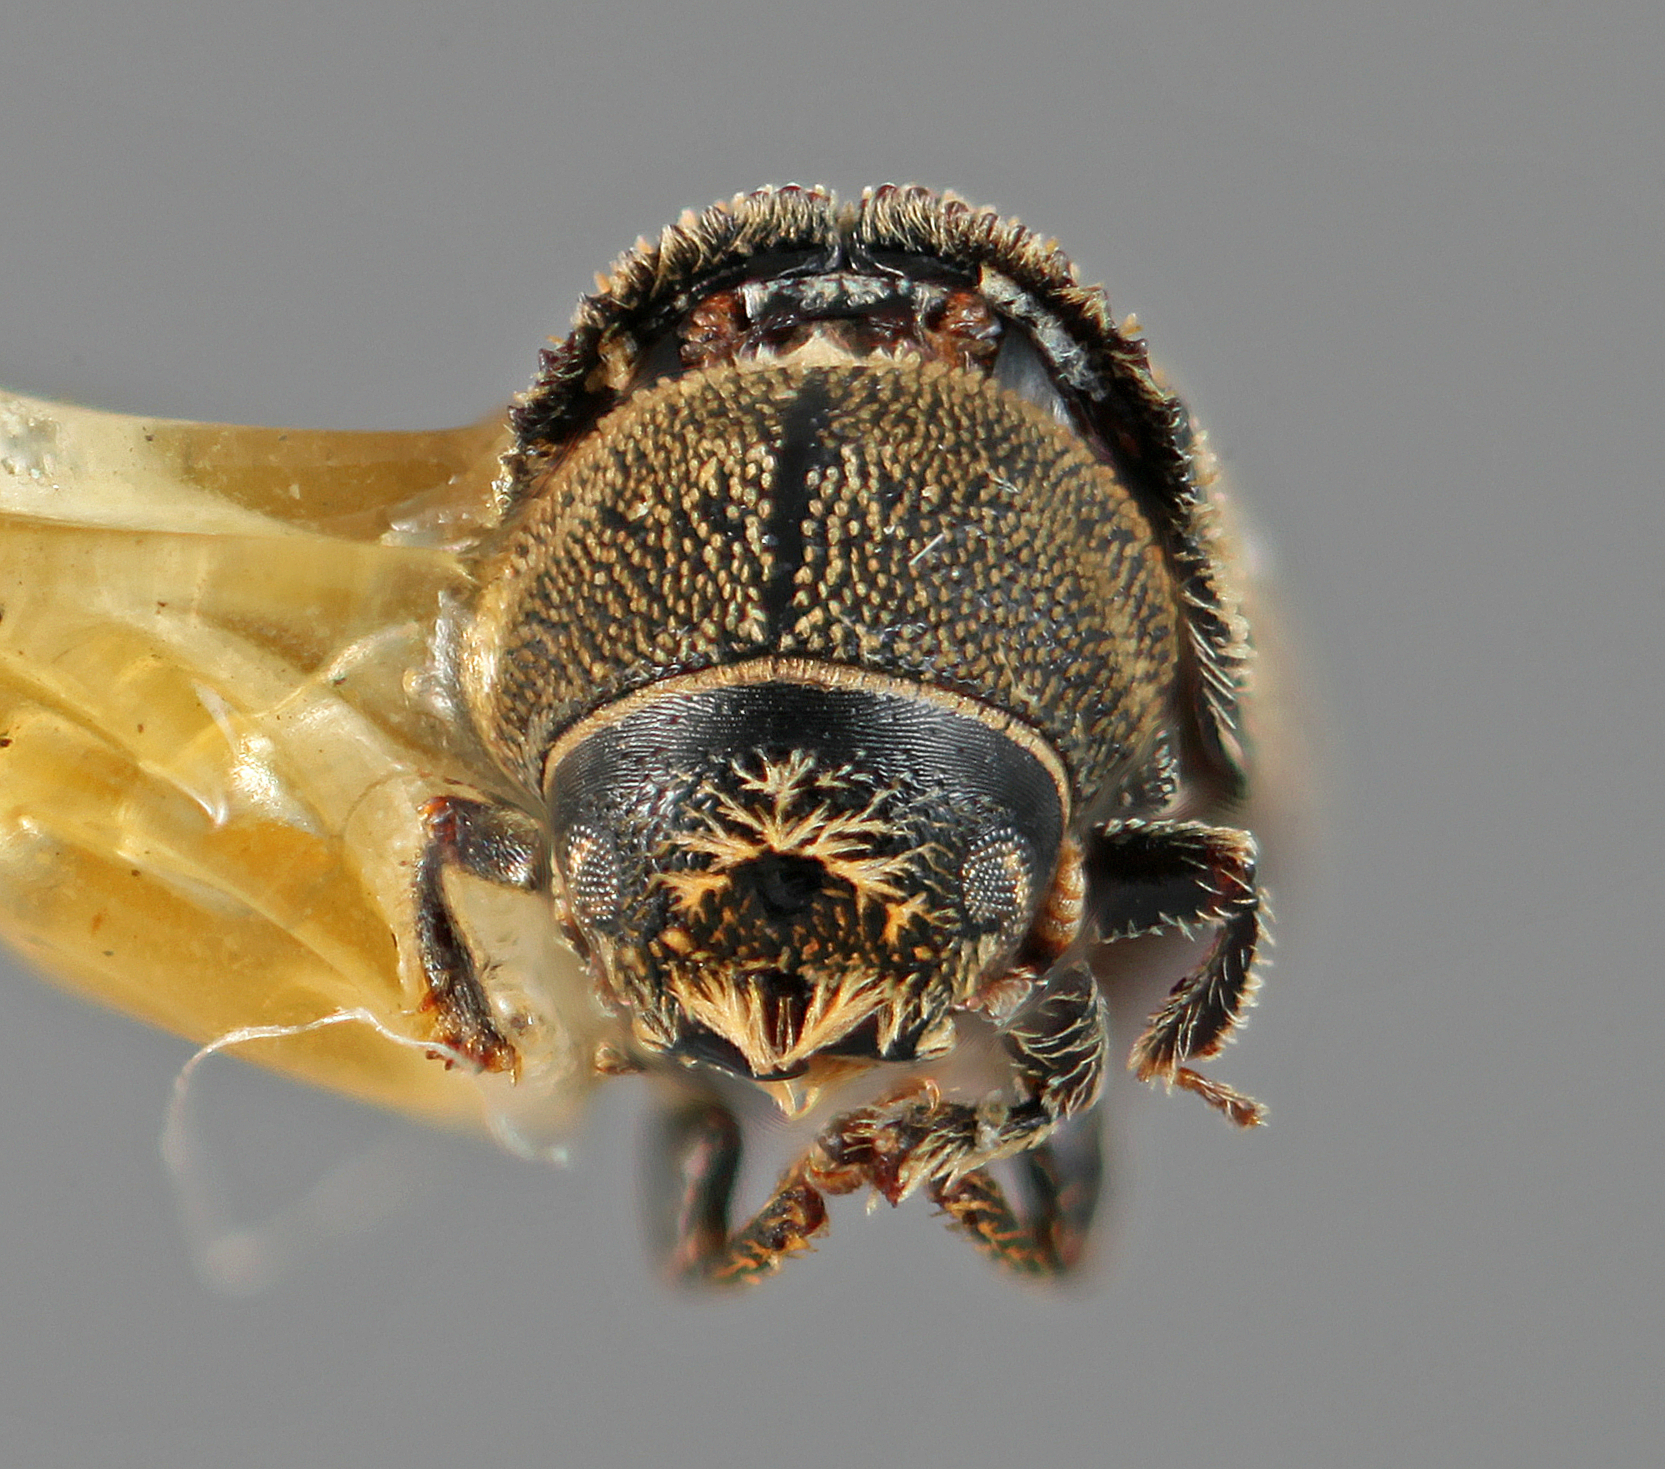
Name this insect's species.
Carphoborus pinicolens
